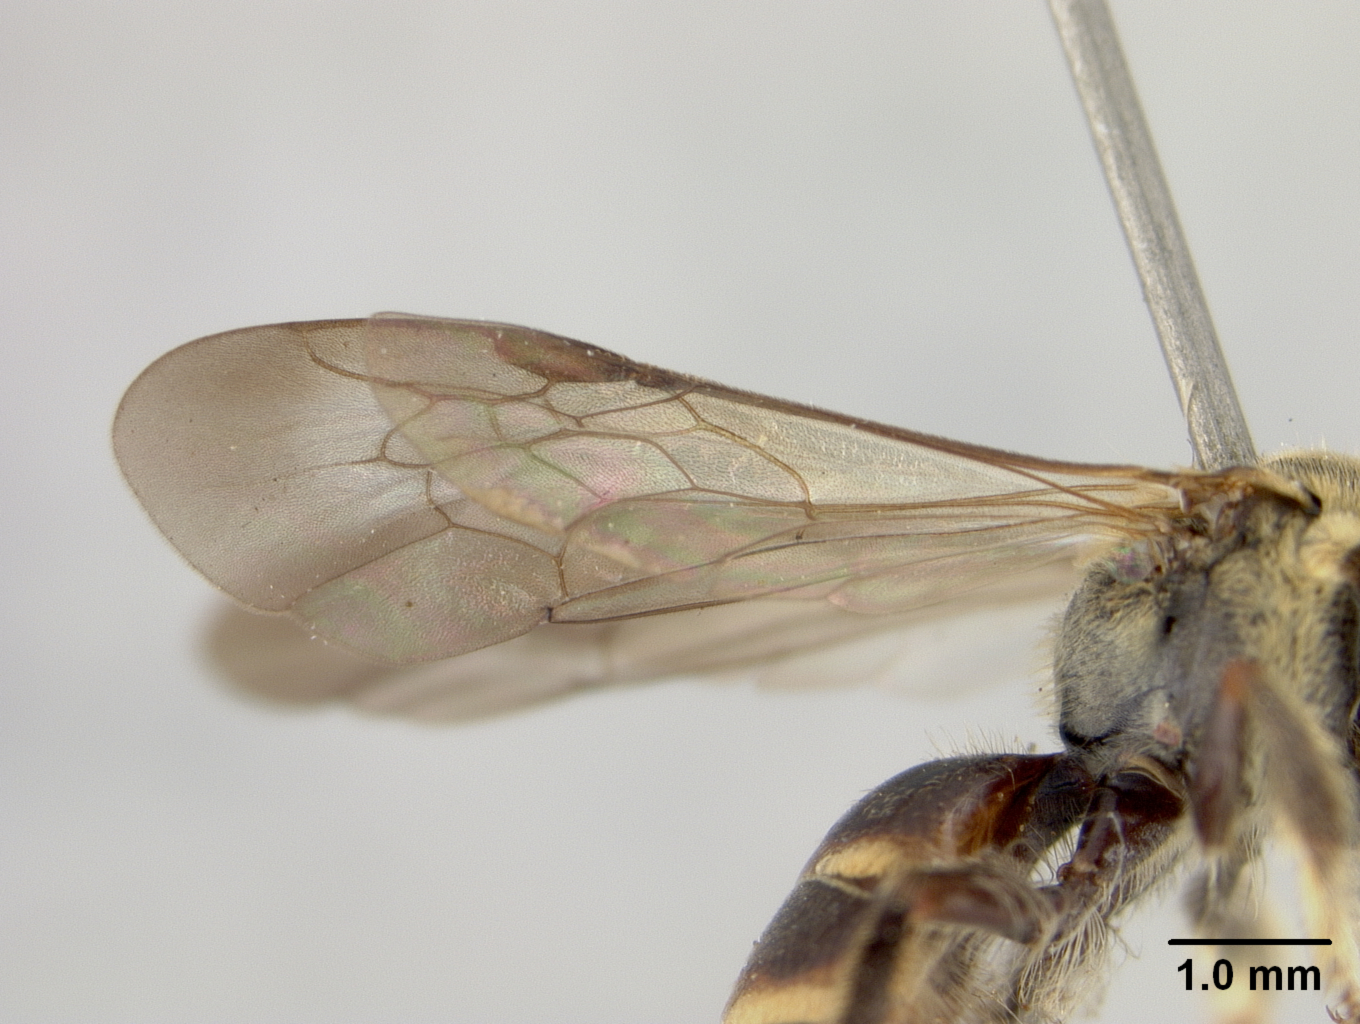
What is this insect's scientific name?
Nomia incensa
